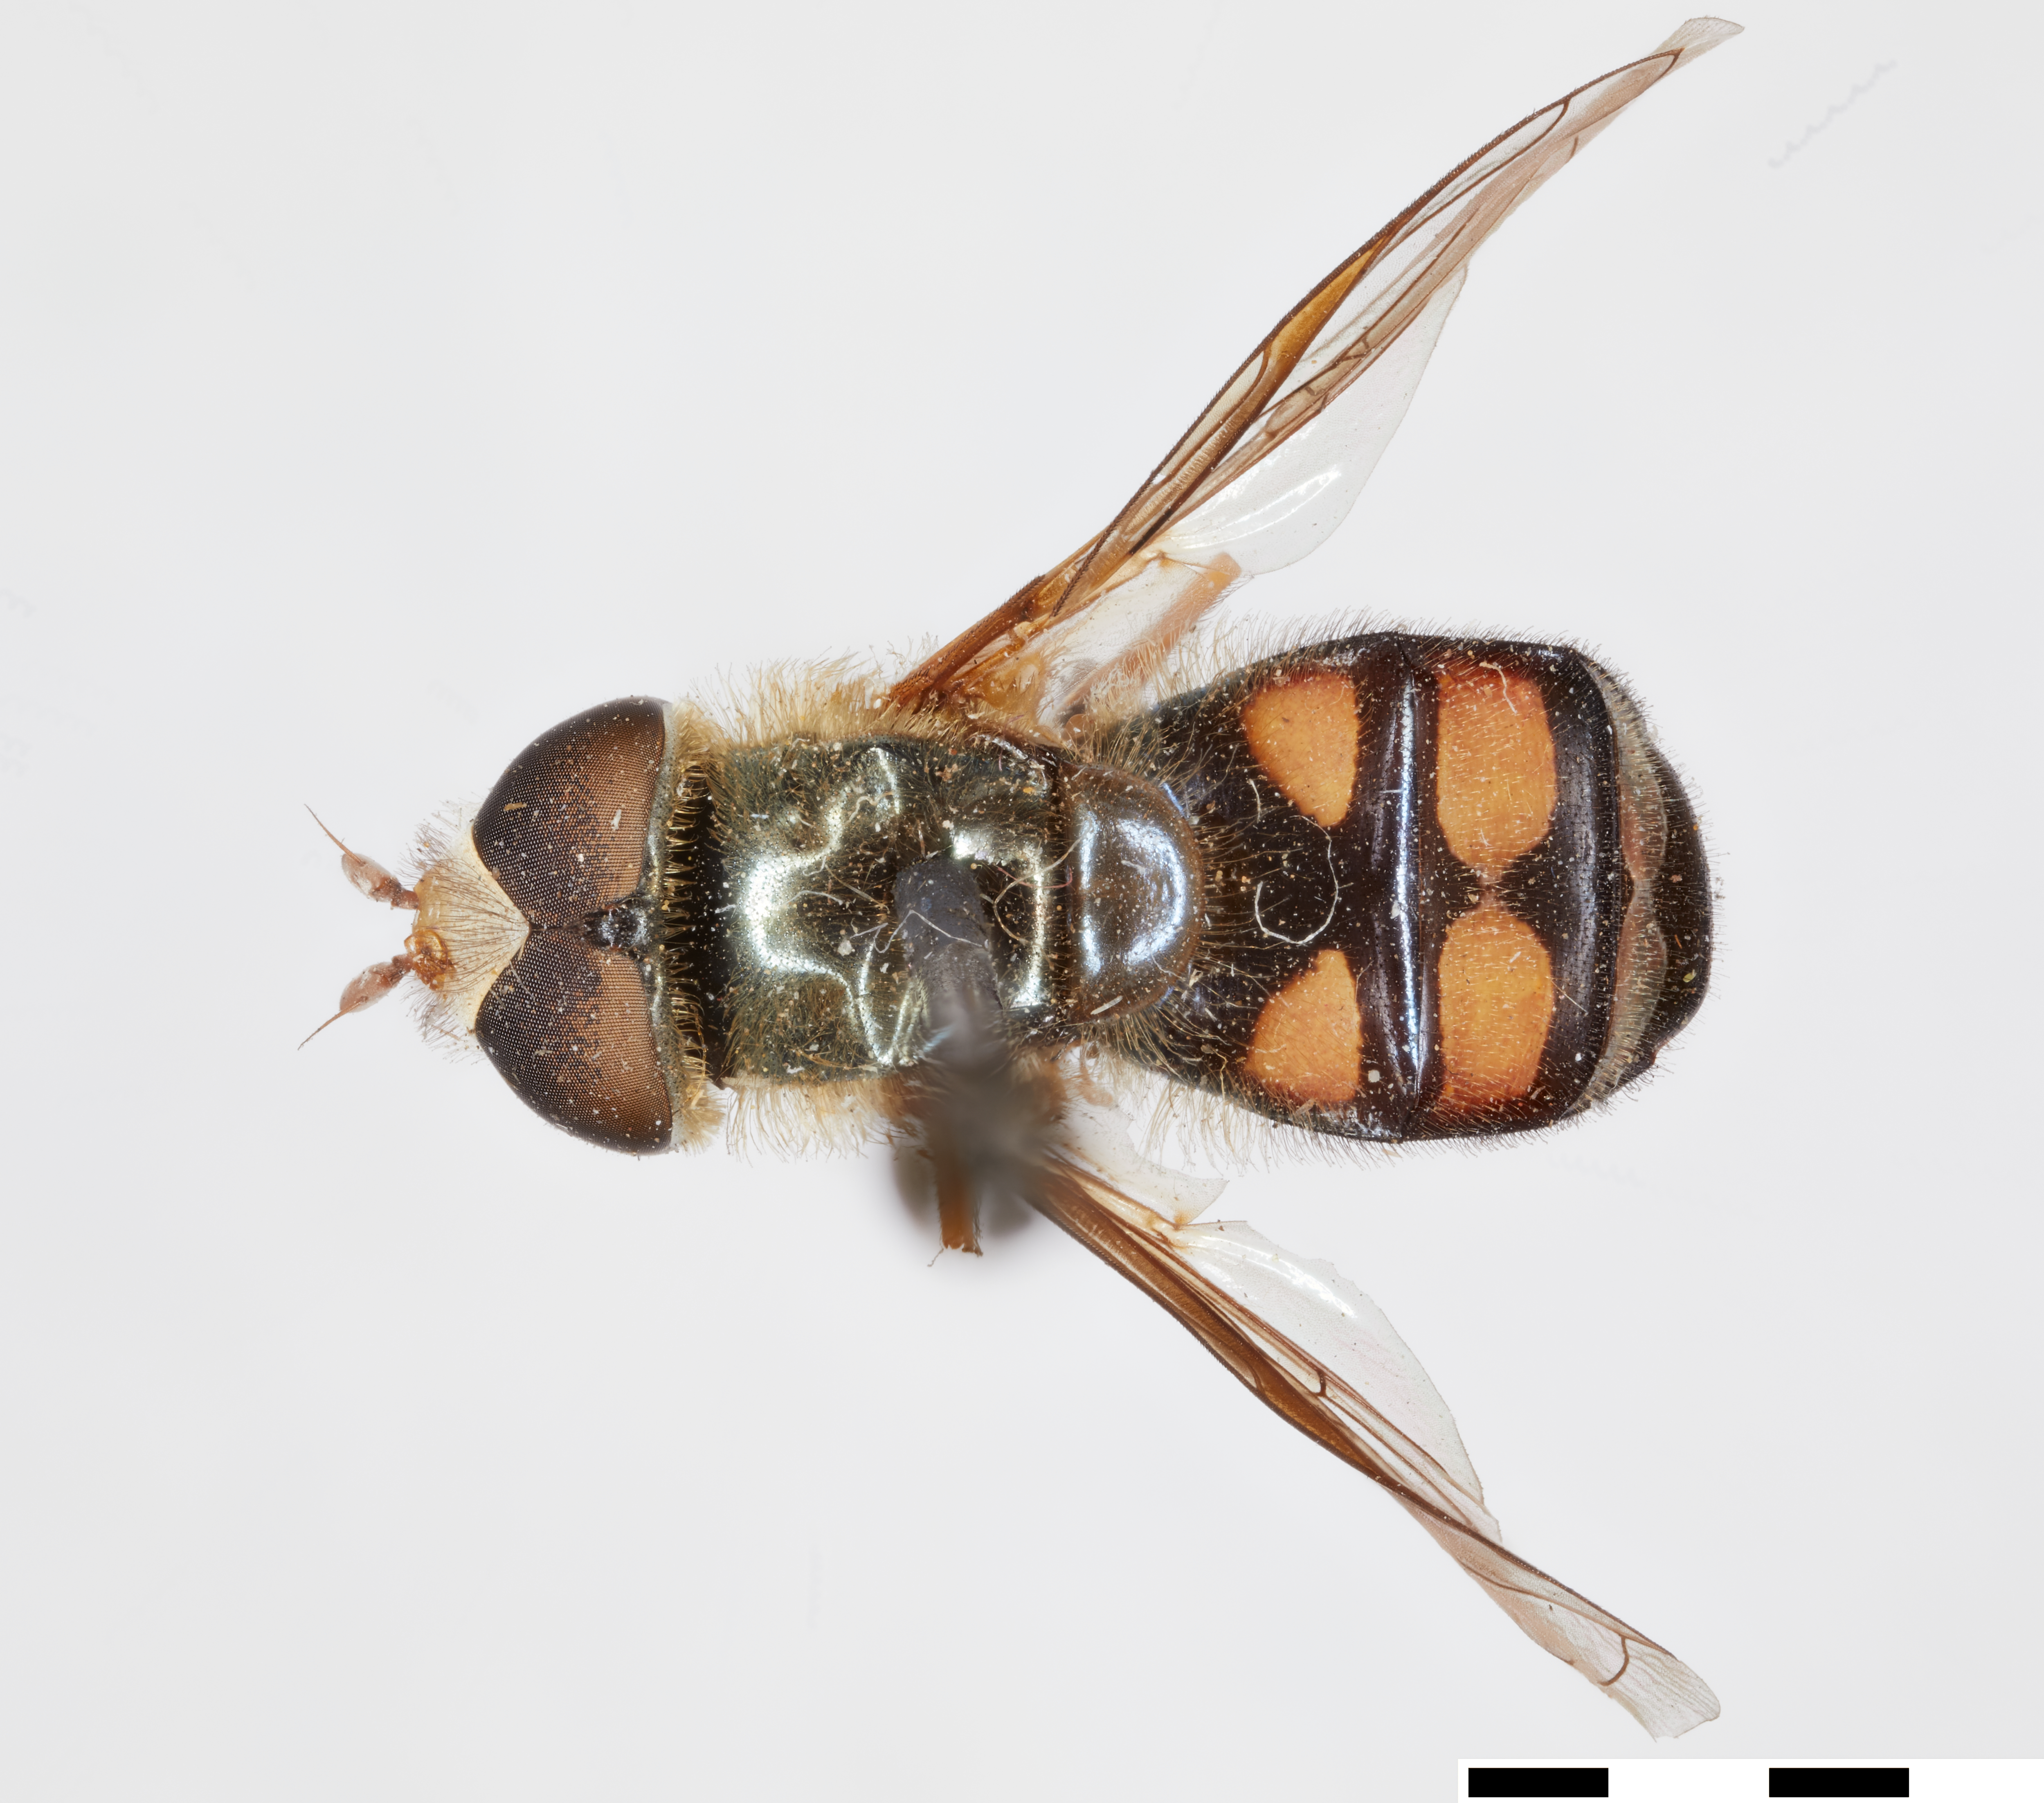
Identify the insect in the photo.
Eupeodes montivagus
